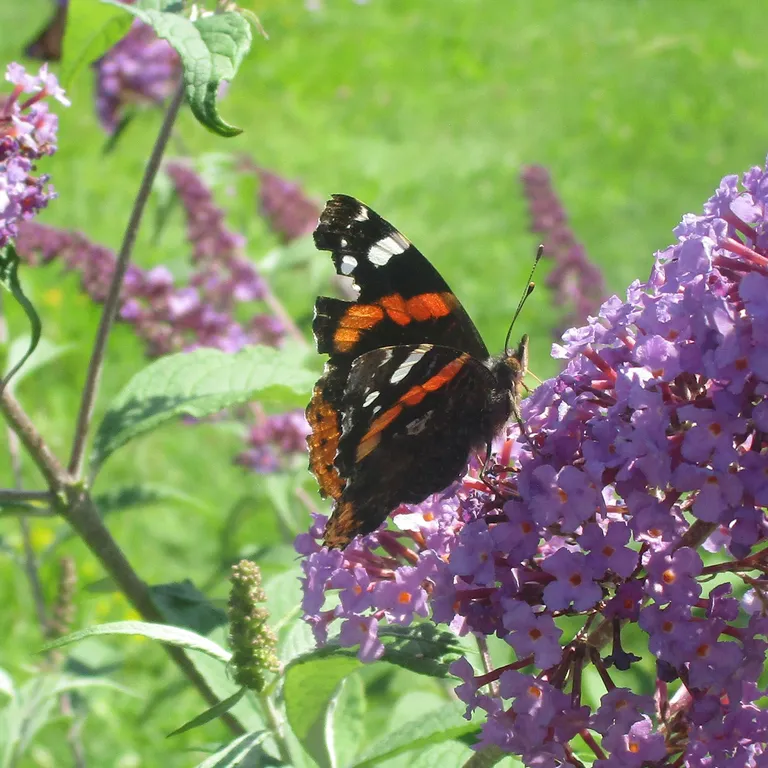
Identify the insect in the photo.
Vanessa atalanta
